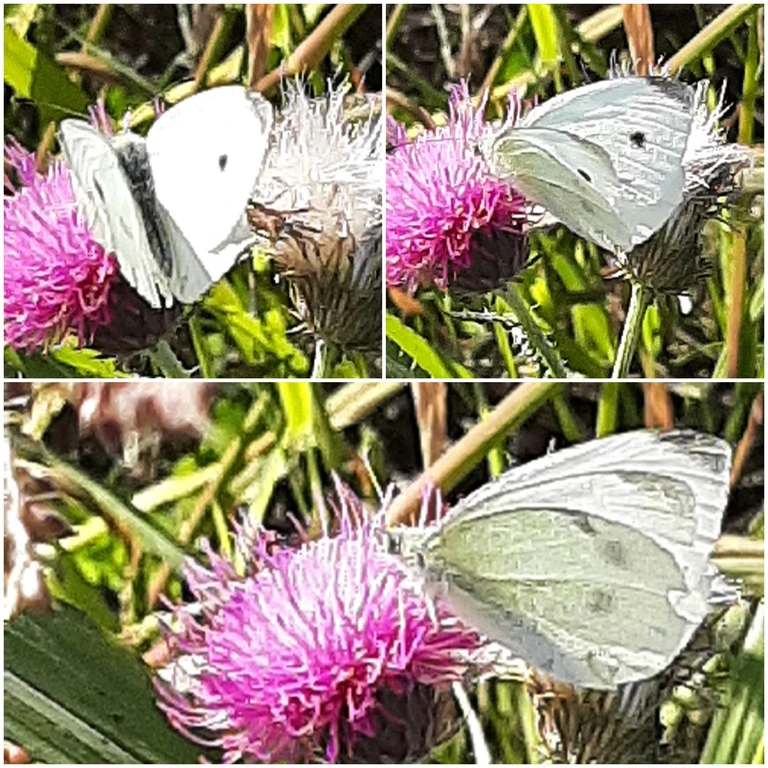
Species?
Pieris rapae
